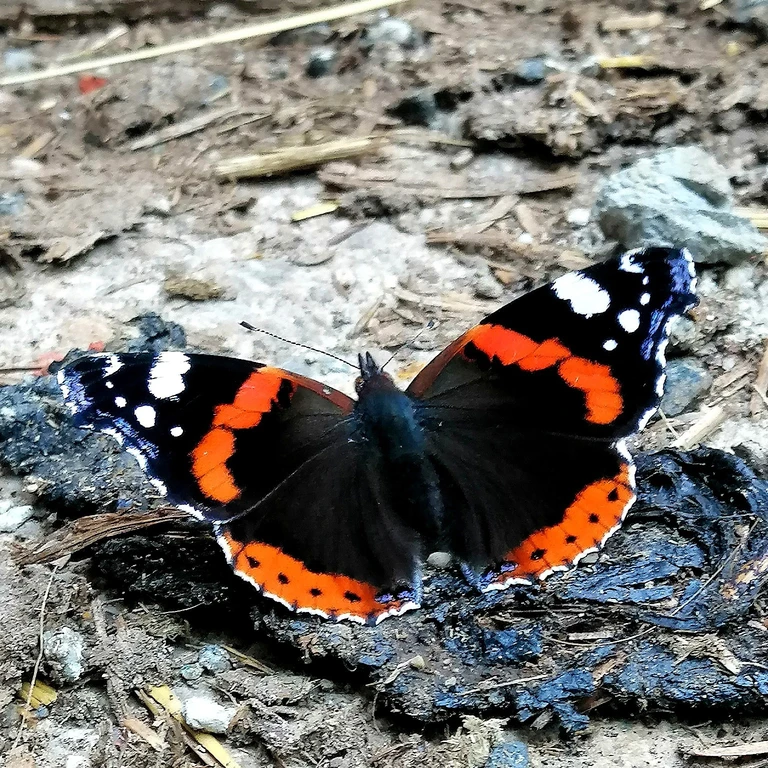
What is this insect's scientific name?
Vanessa atalanta
